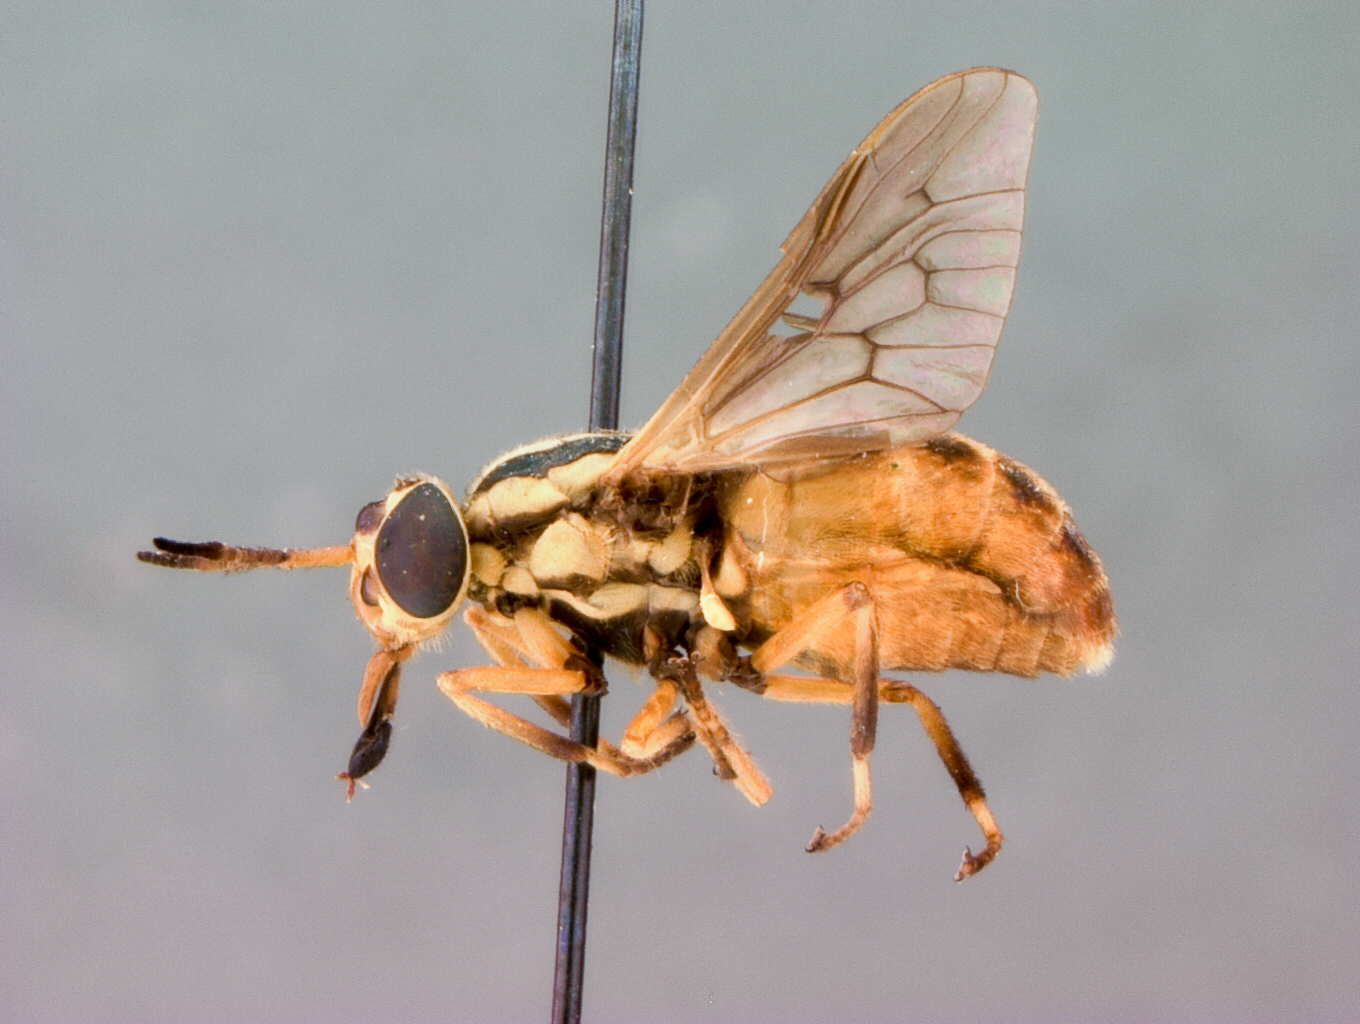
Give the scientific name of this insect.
Neochrysops globosus
